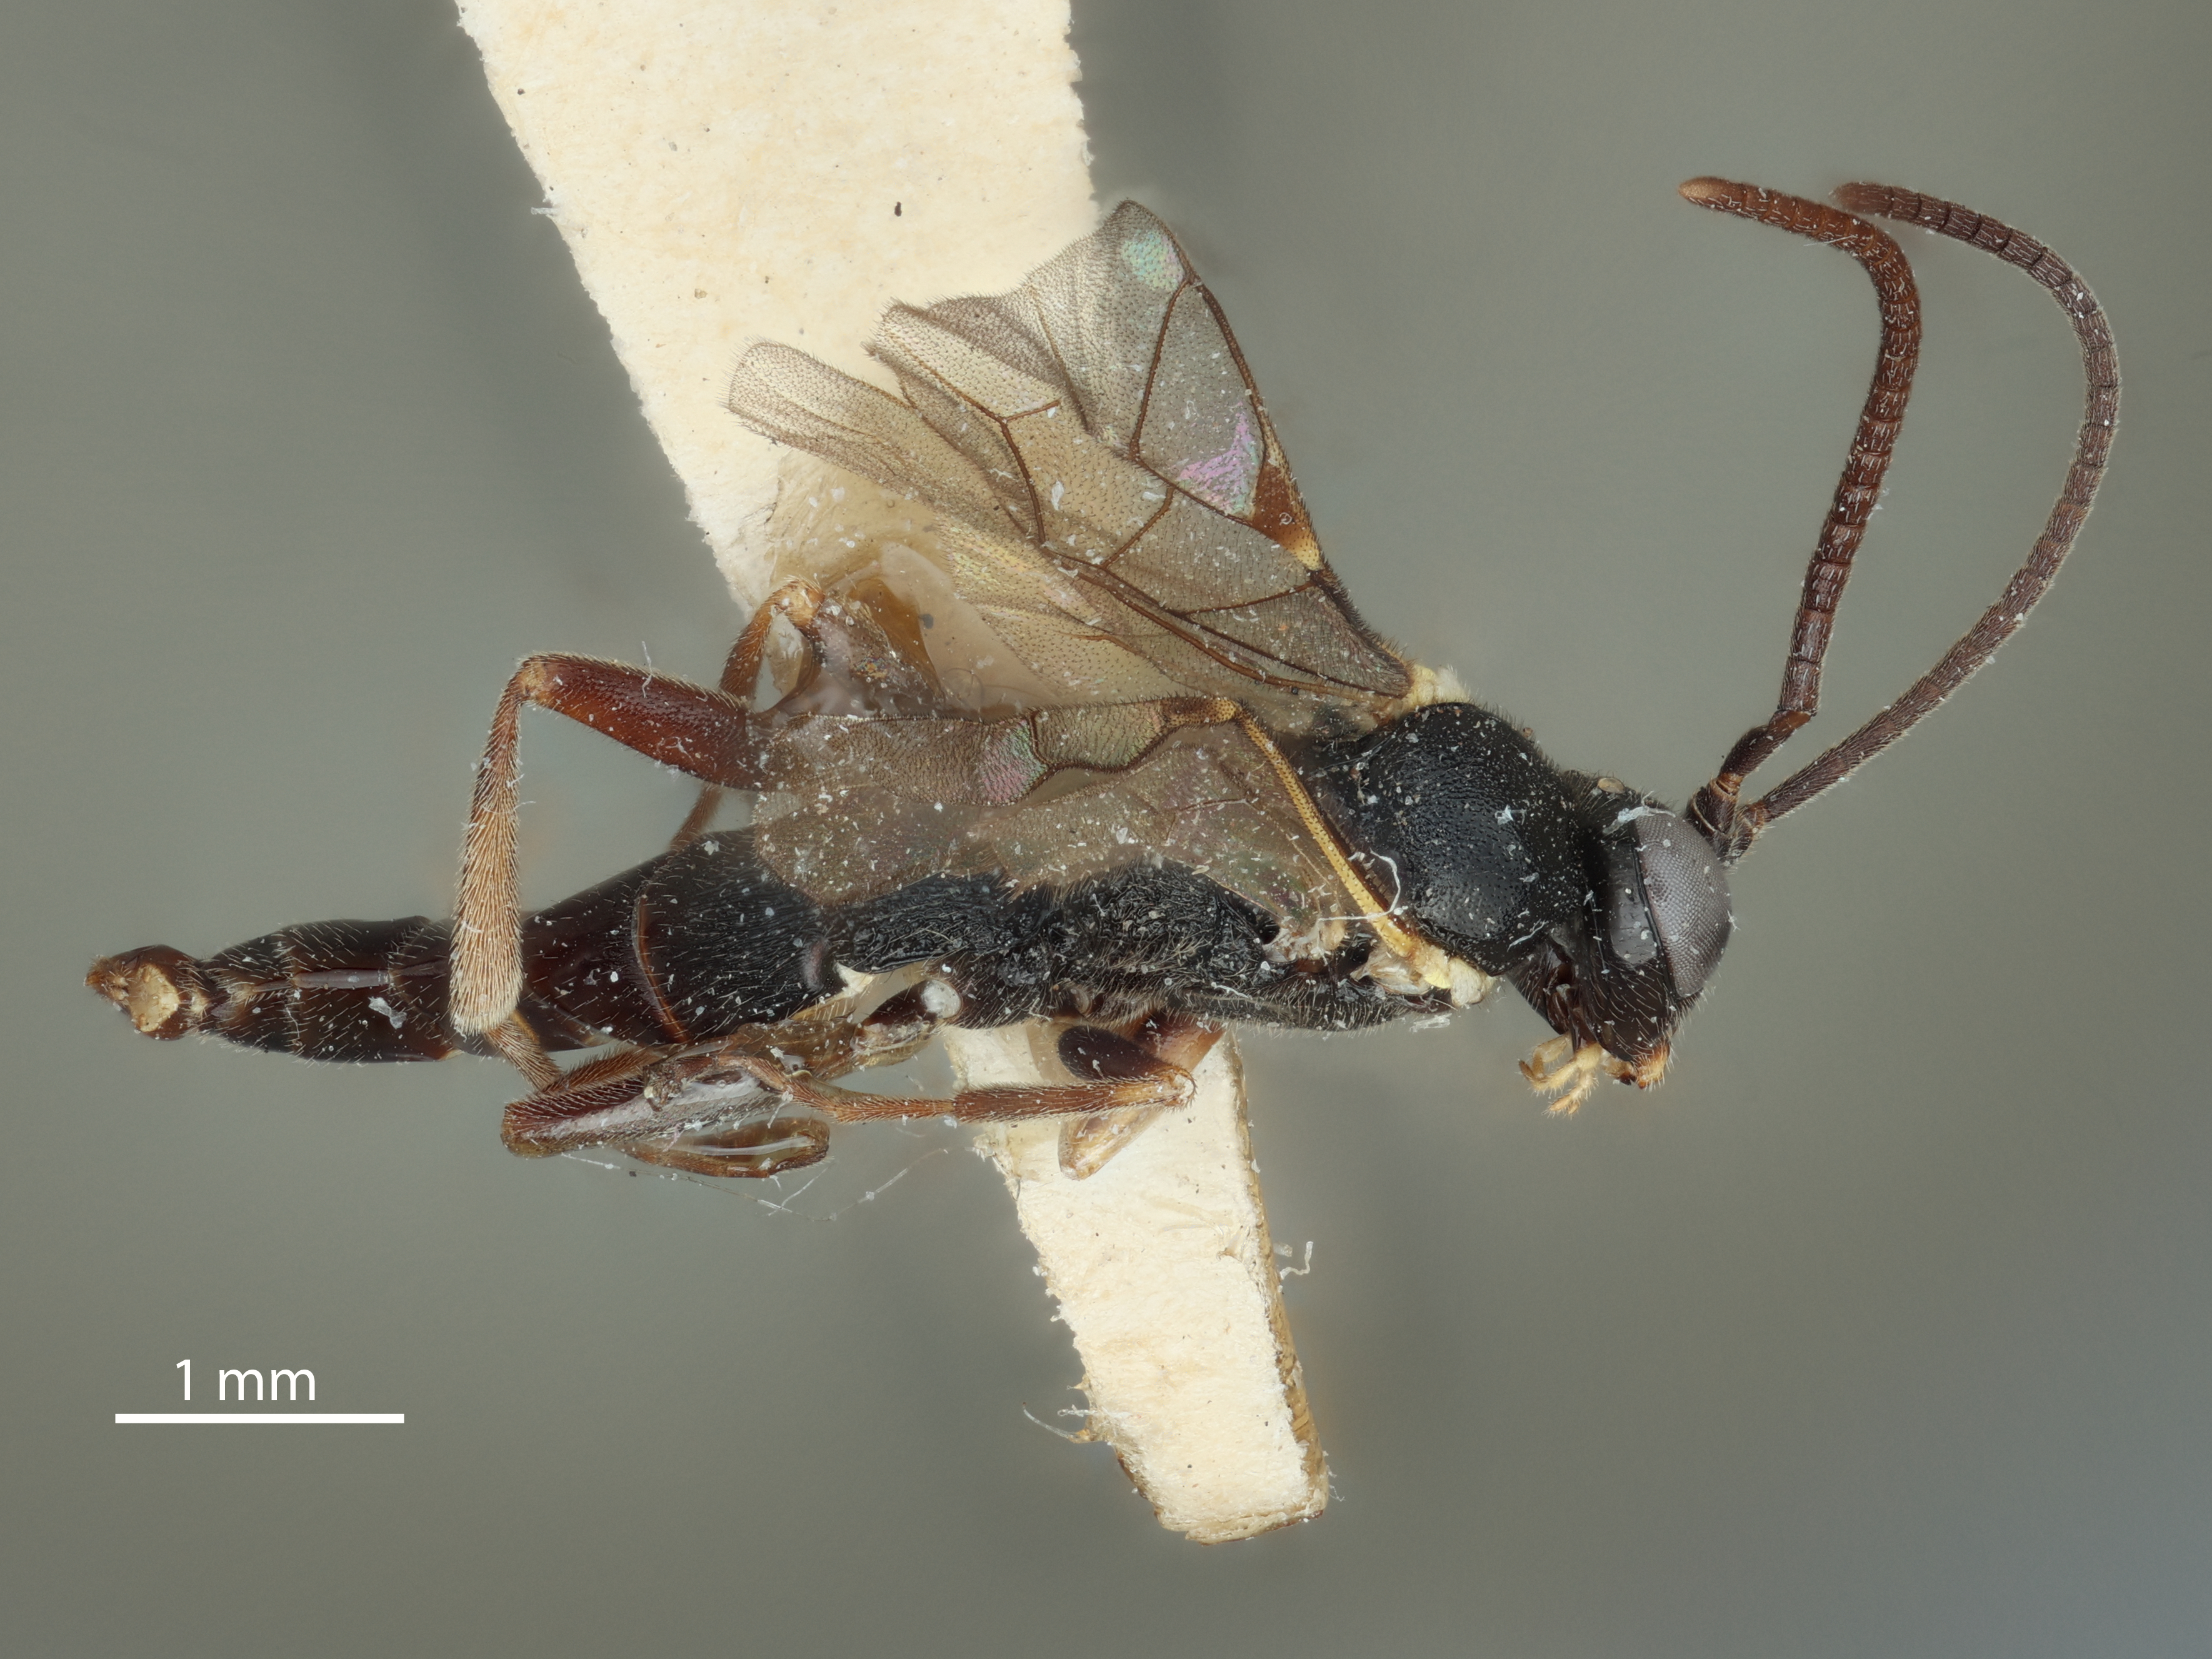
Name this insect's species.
Promethes rugosipleuralis
